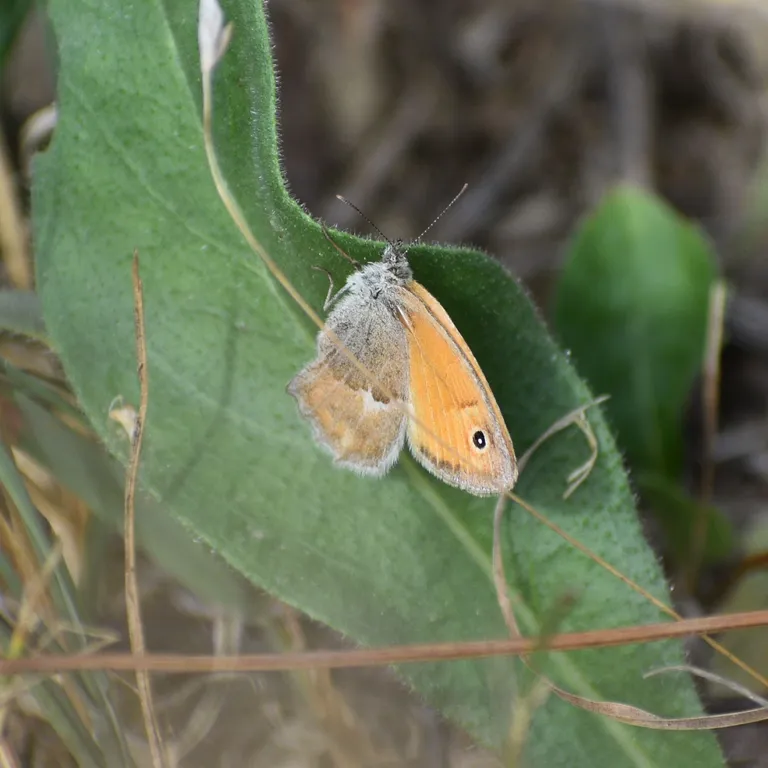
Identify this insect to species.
Coenonympha pamphilus
